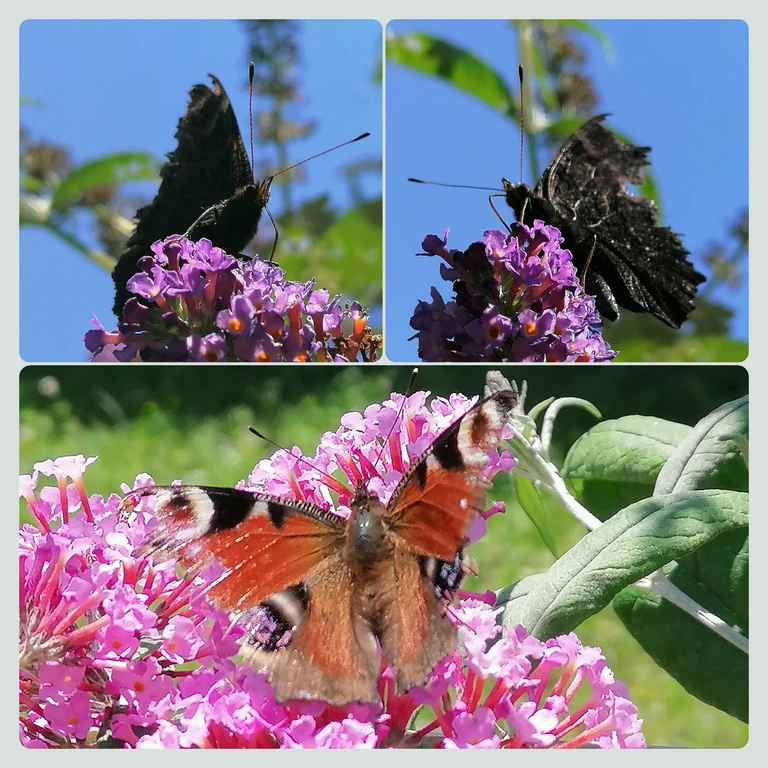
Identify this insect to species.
Aglais io
